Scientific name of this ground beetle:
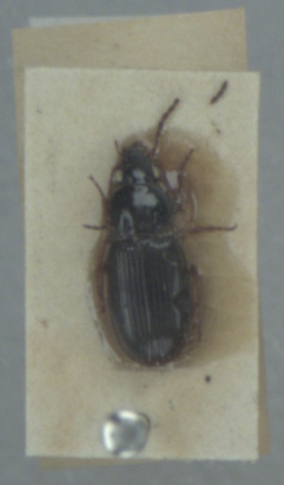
Pterostichus strenuus
